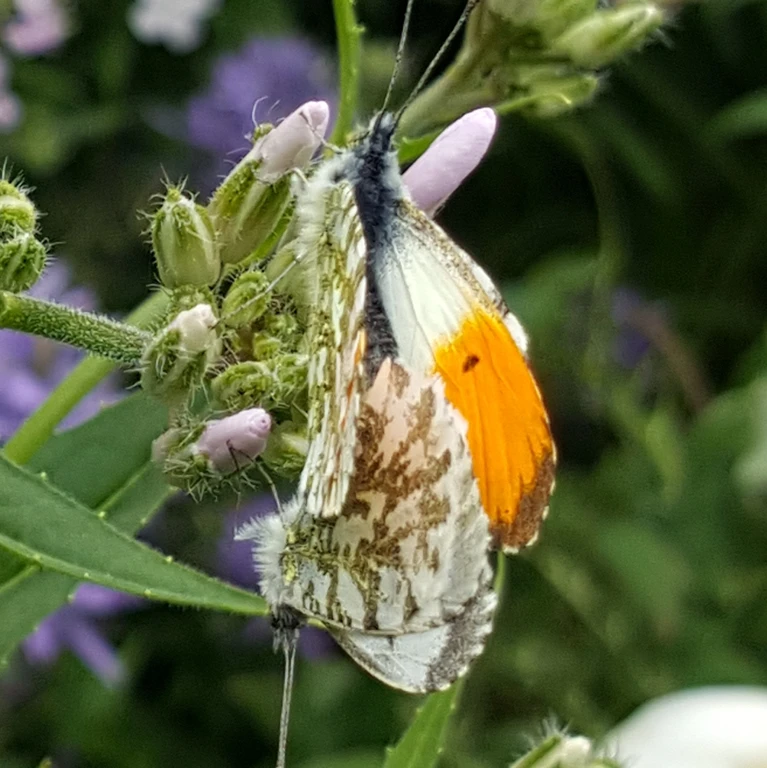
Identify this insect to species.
Anthocharis cardamines
